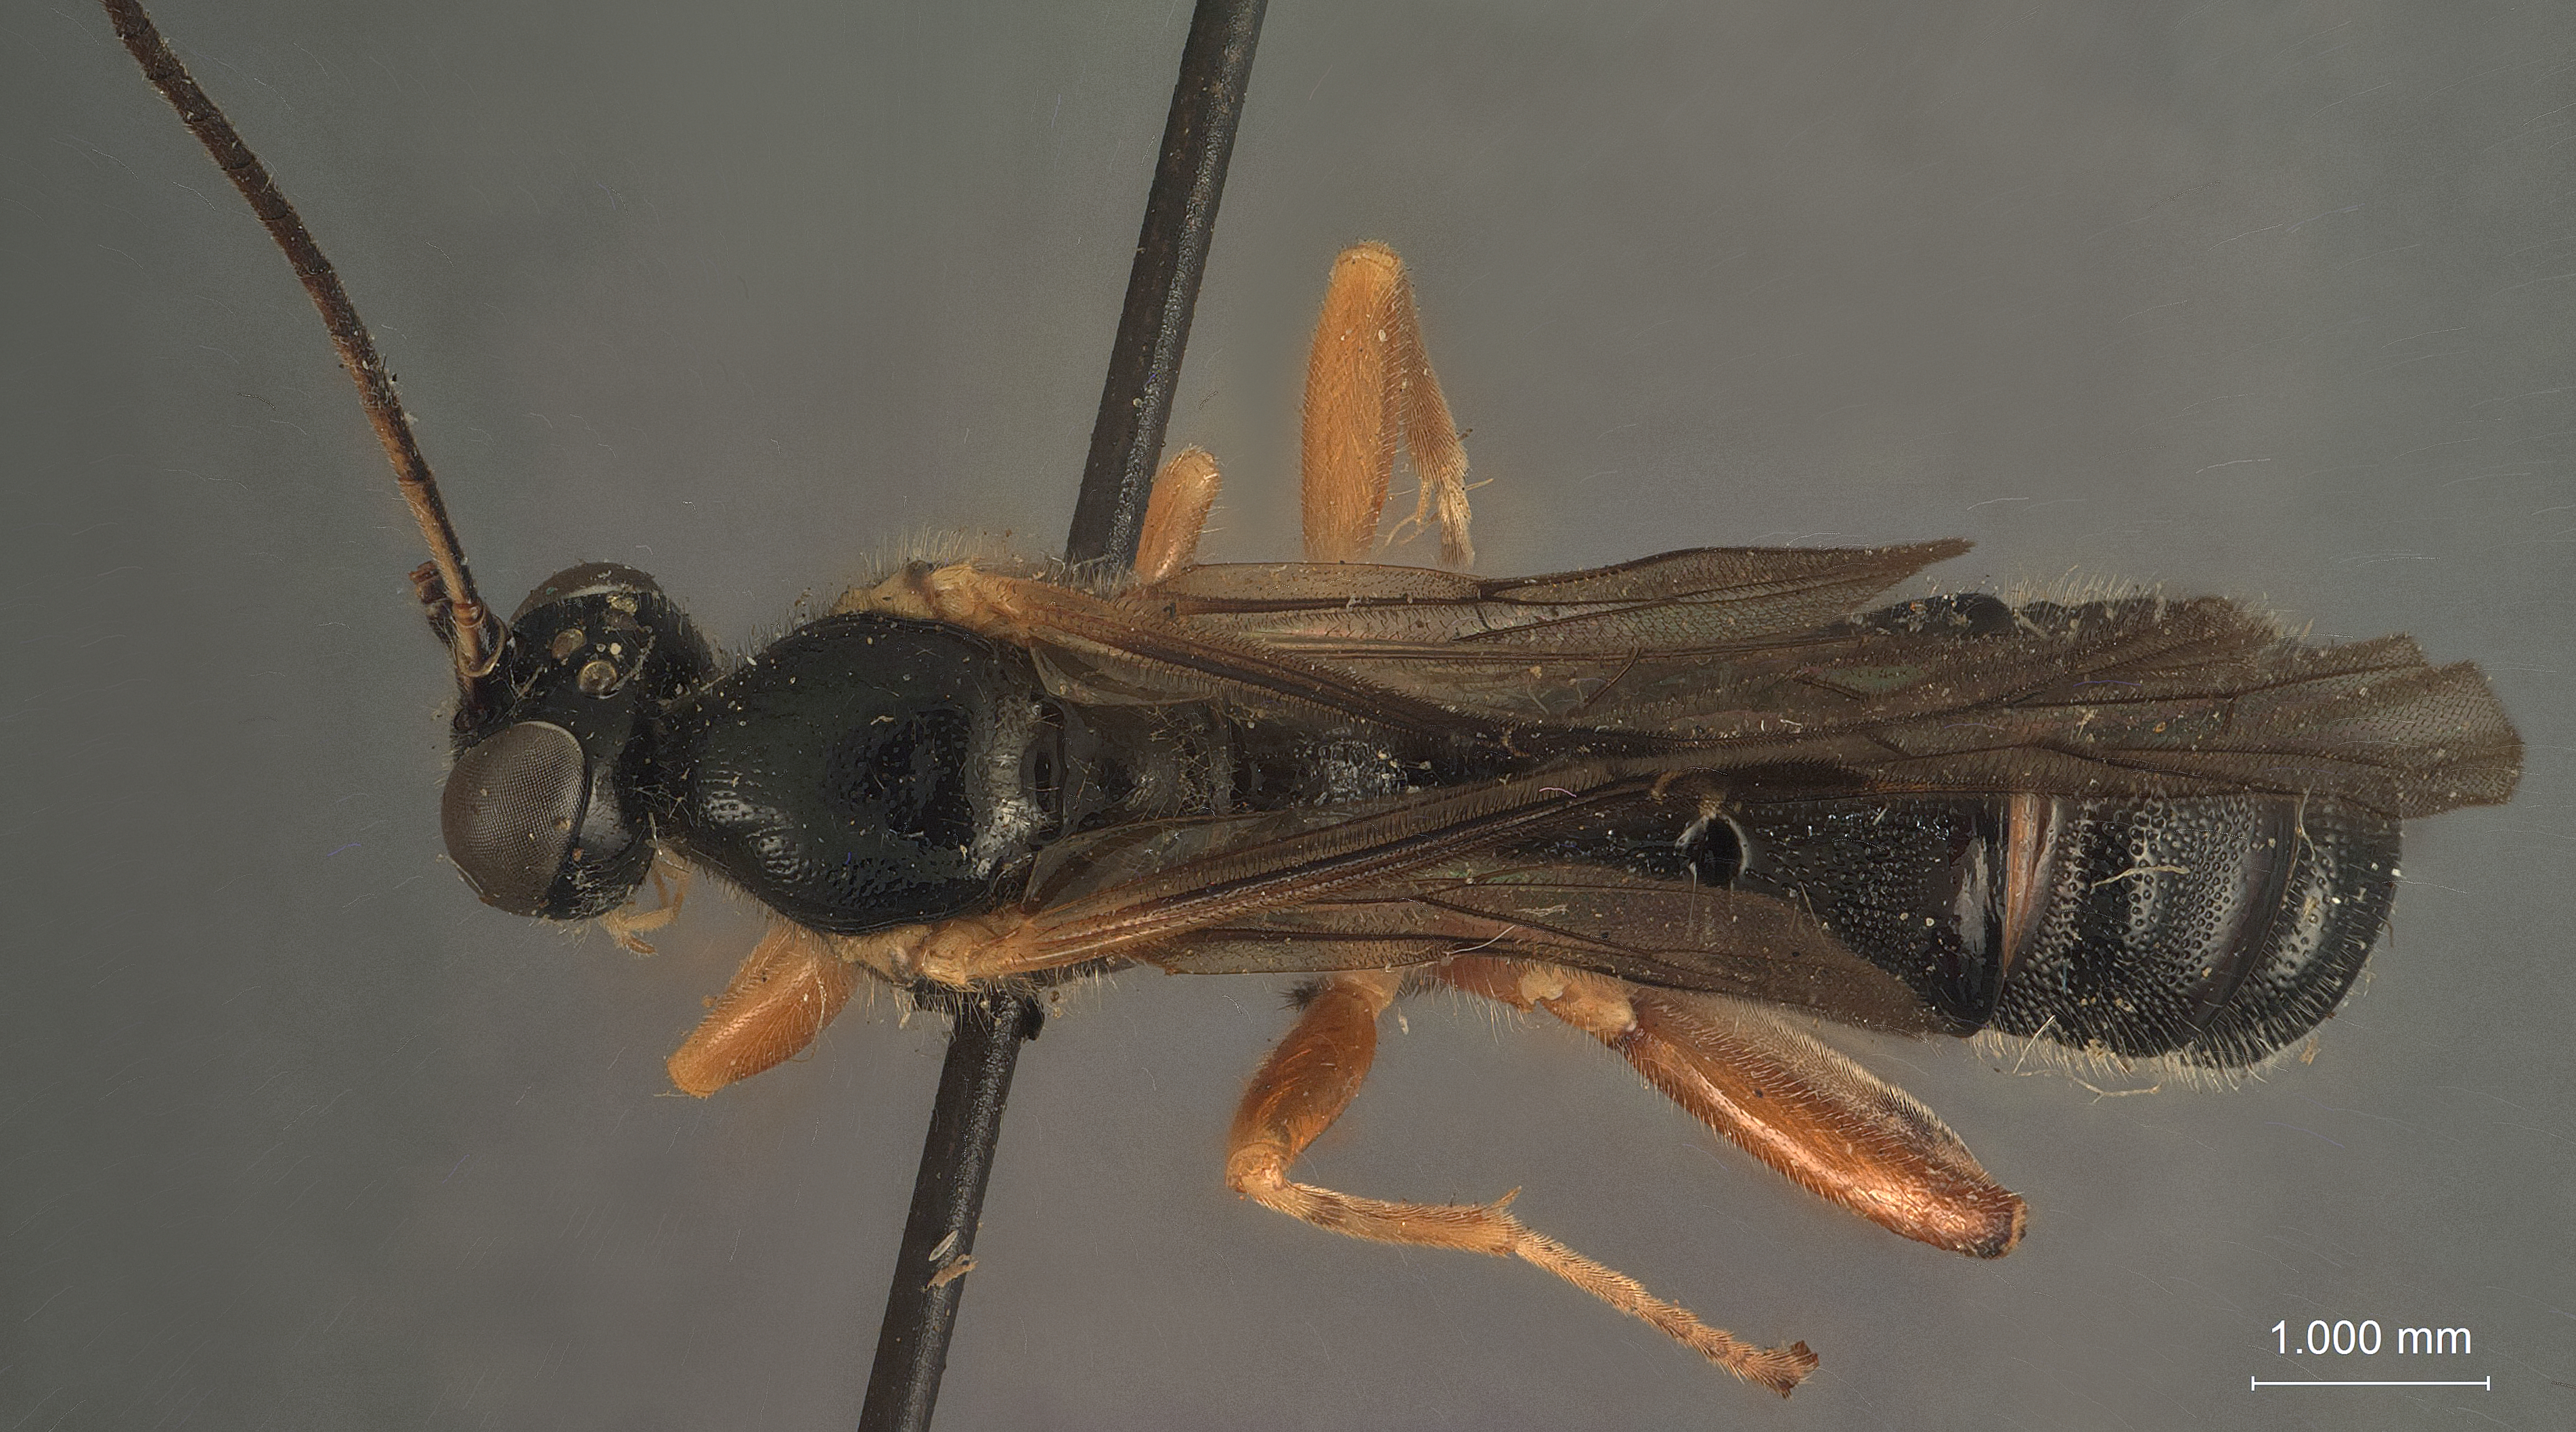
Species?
Epiurus hakonensis
